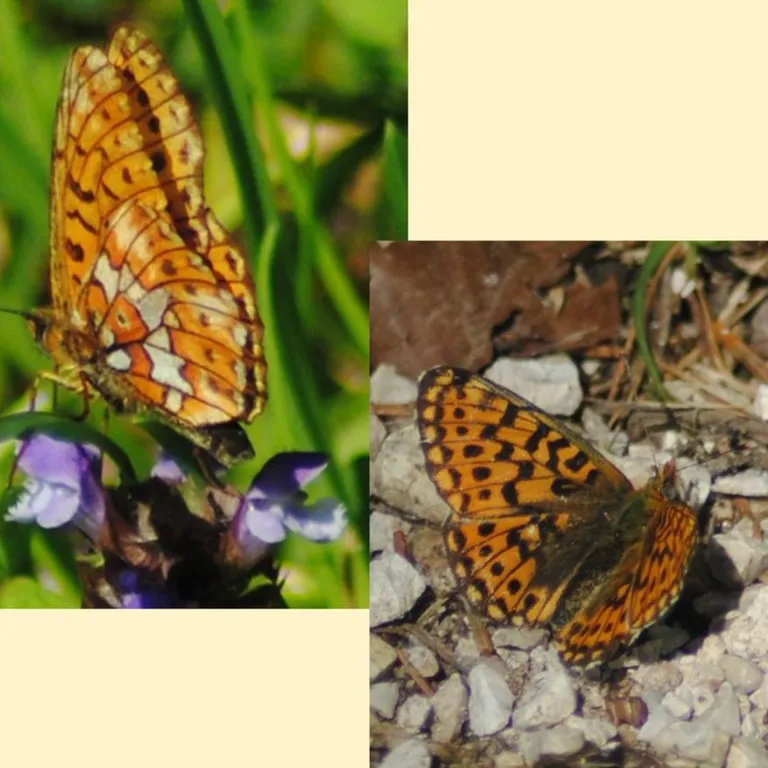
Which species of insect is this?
Boloria euphrosyne (also Clossiana euphrosyne)
